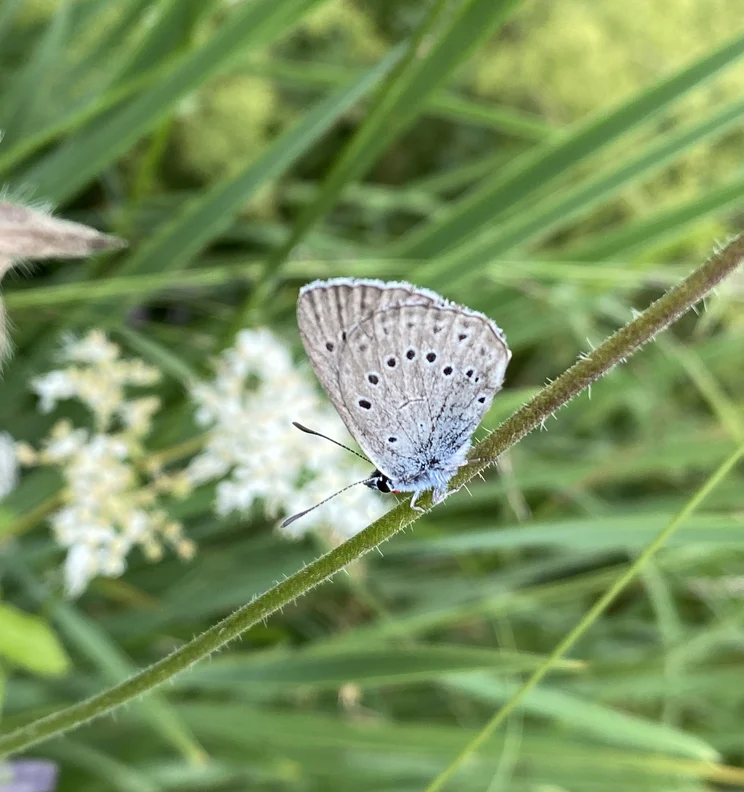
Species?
Phengaris teleius
